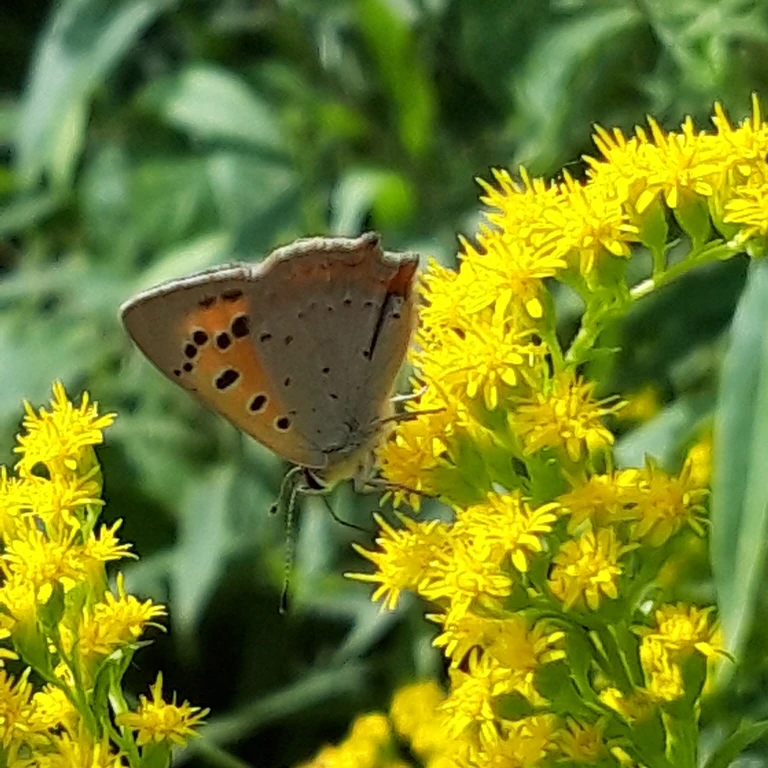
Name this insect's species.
Lycaena phlaeas
